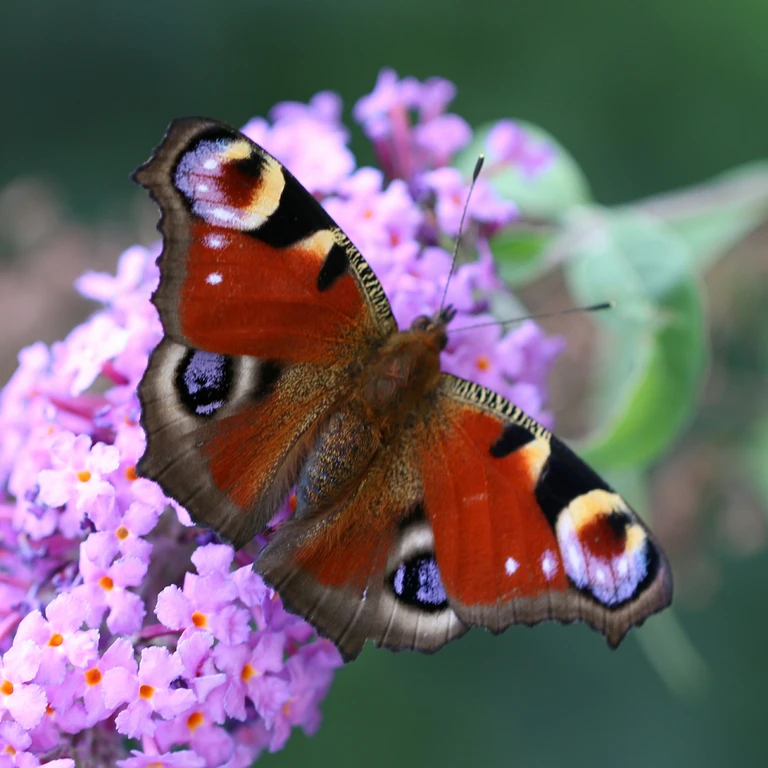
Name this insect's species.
Aglais io
